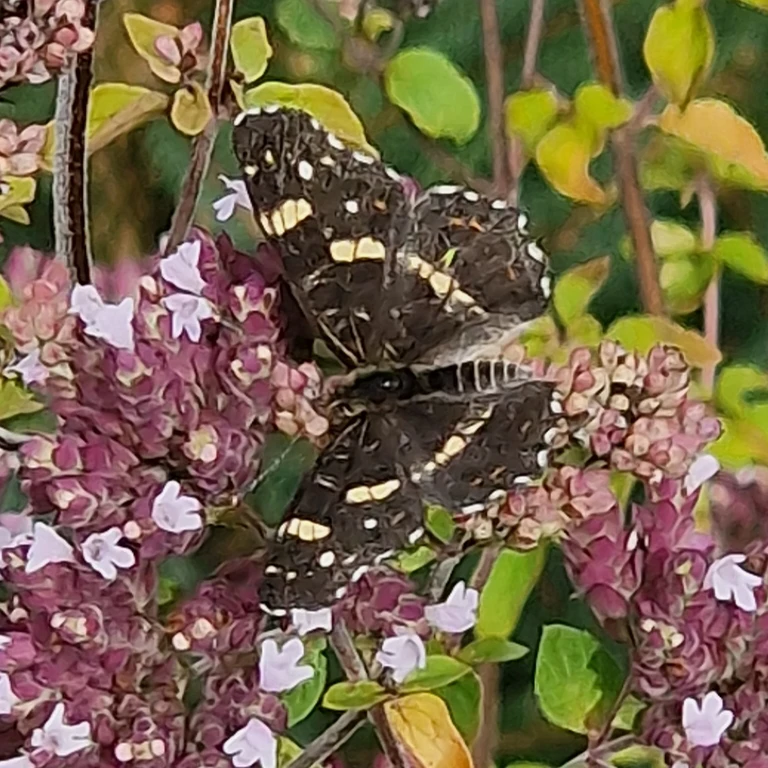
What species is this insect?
Araschnia levana
